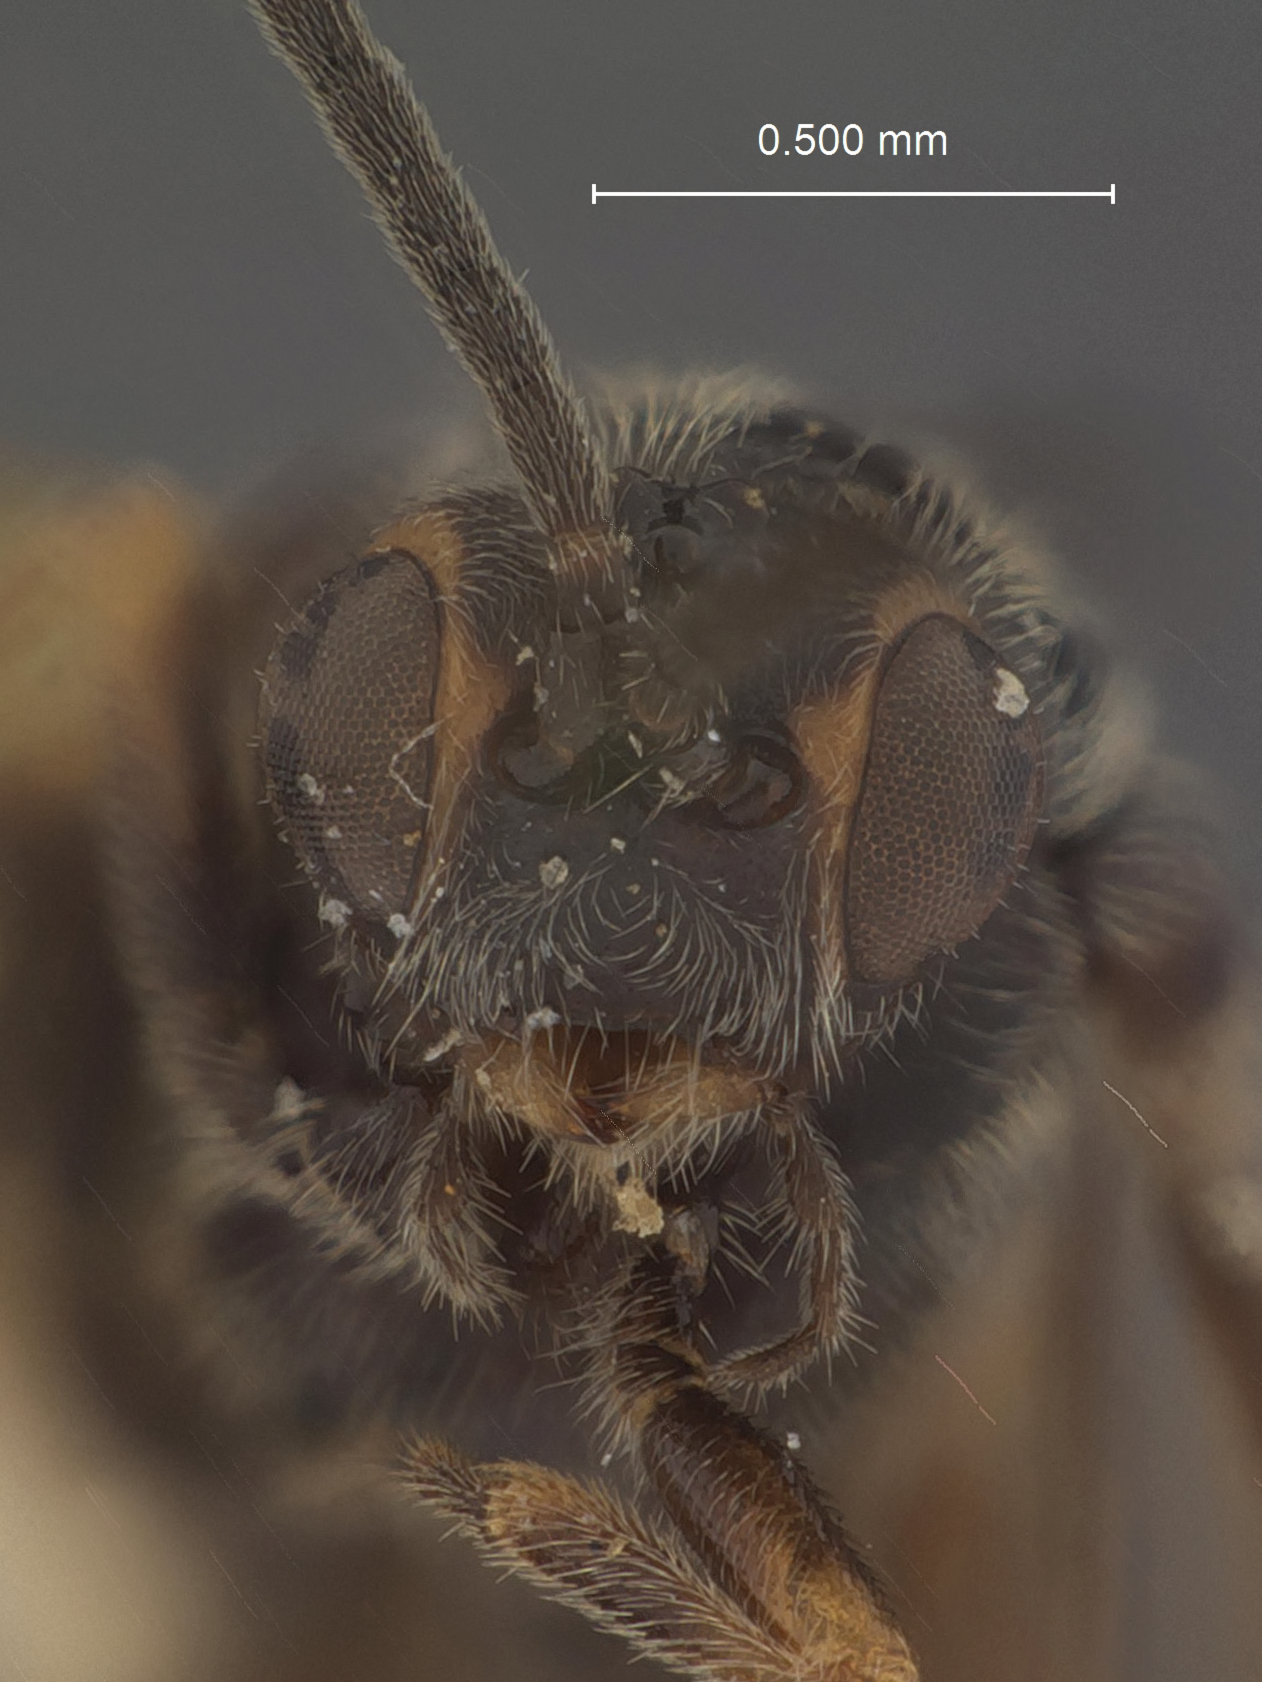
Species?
Bracon rosaceani
